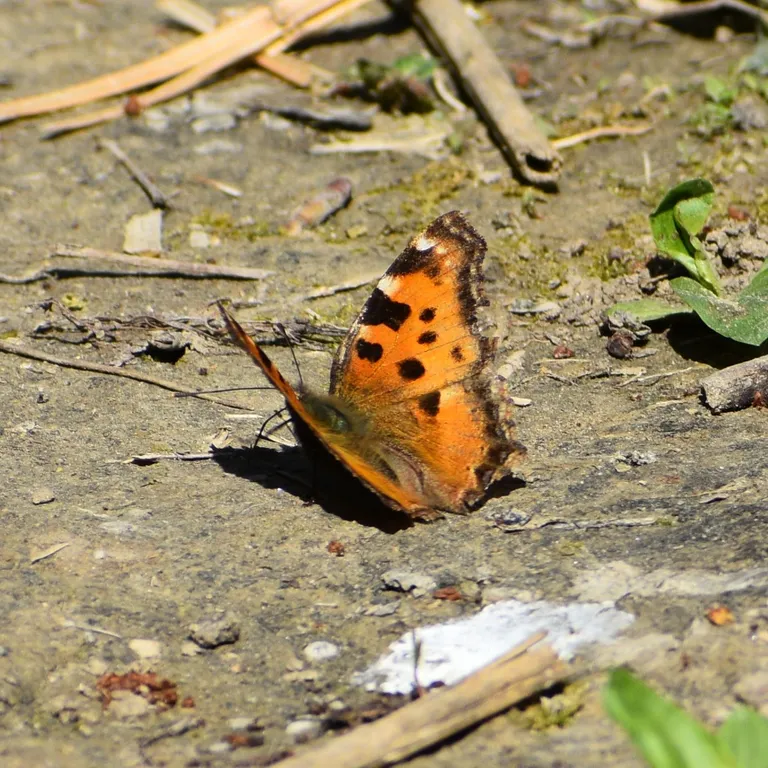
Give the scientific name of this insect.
Nymphalis polychloros
